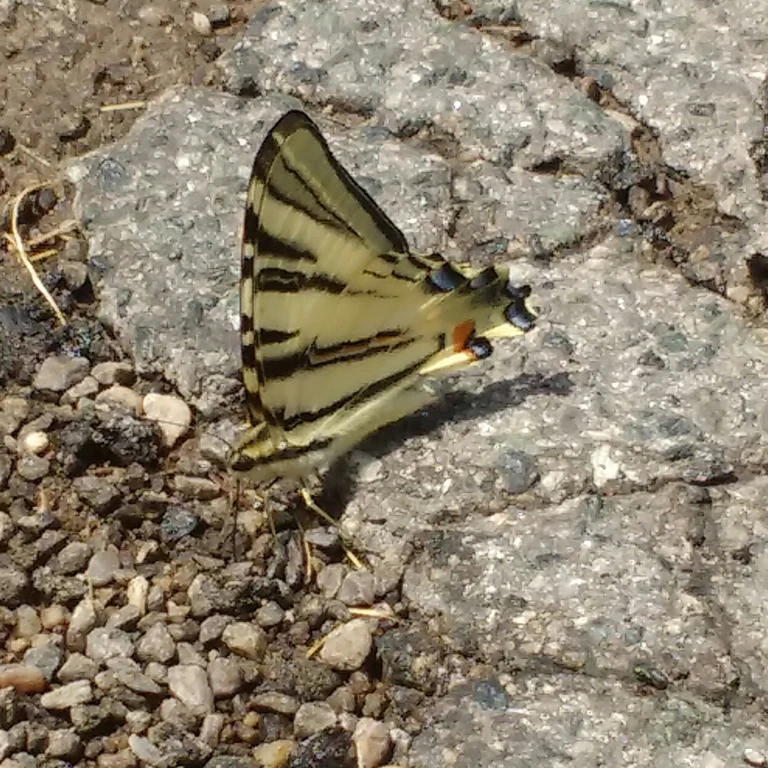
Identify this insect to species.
Iphiclides podalirius
